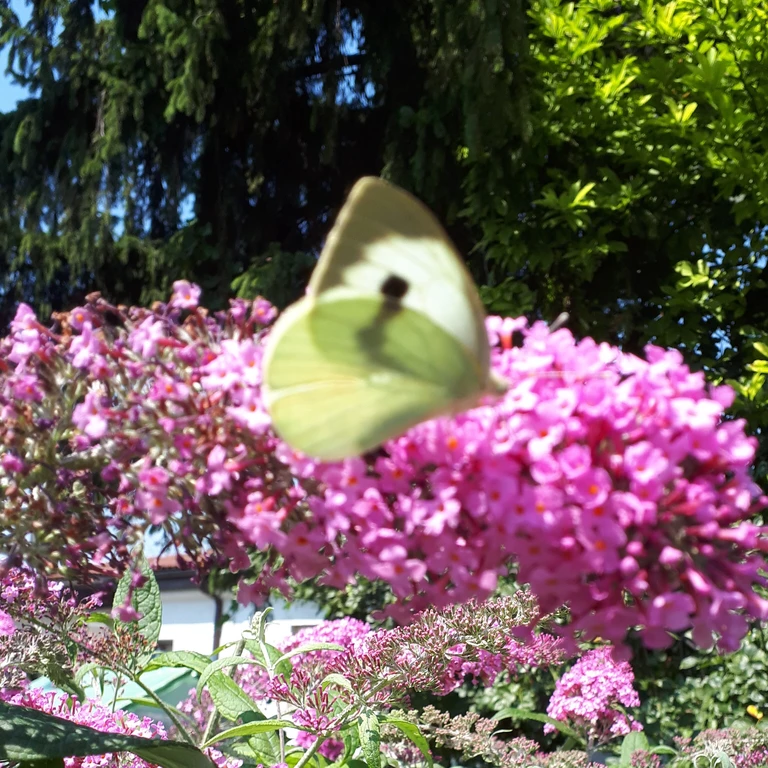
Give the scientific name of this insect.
Pieris brassicae
